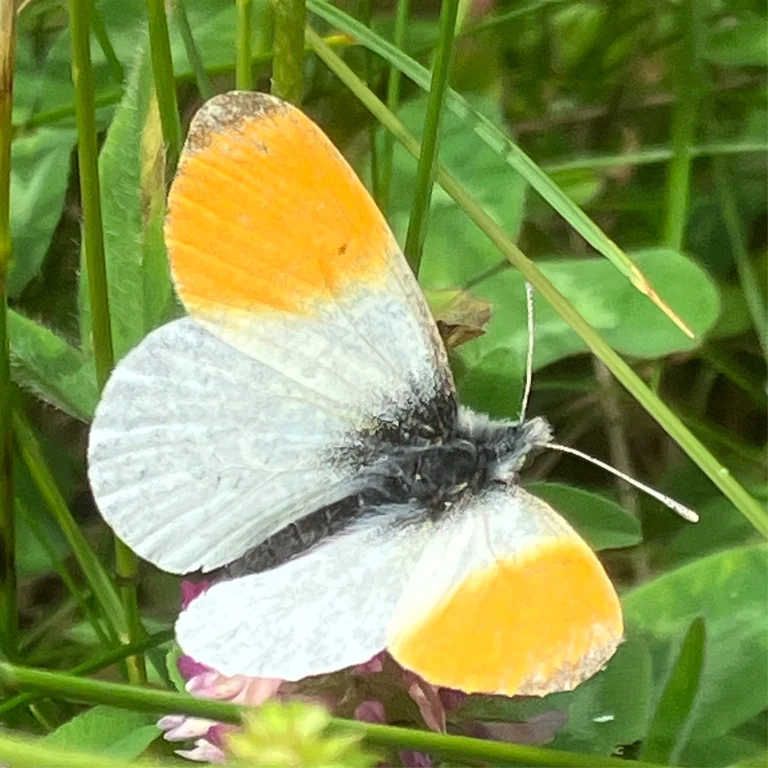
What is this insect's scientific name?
Anthocharis cardamines
